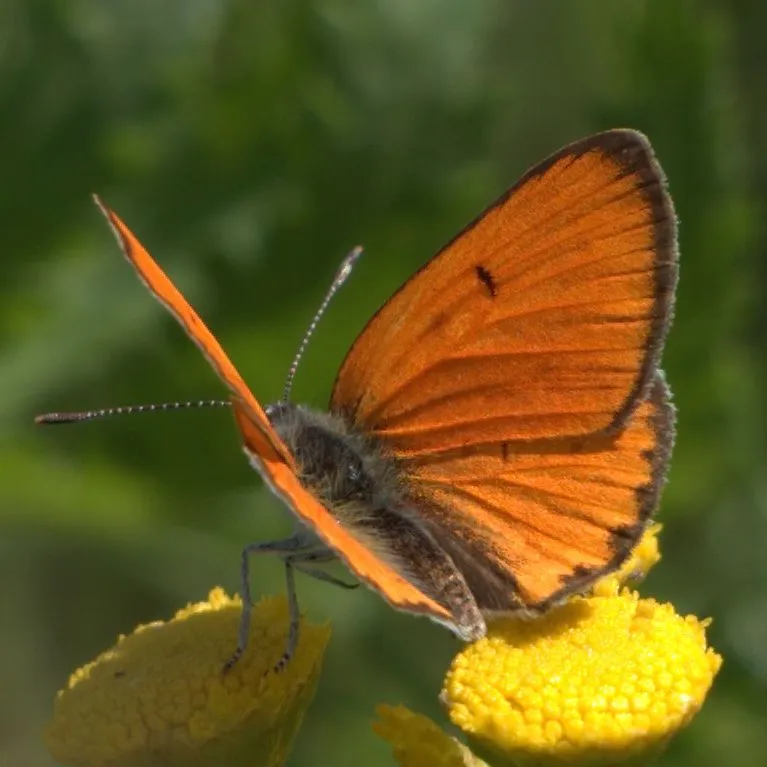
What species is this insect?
Lycaena dispar
